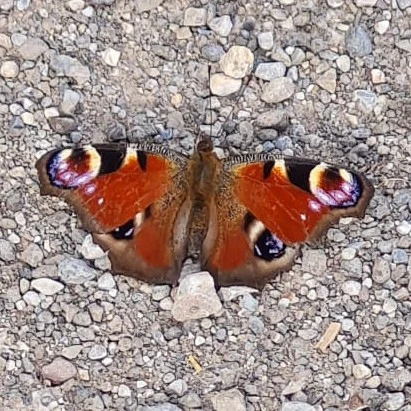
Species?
Aglais io
